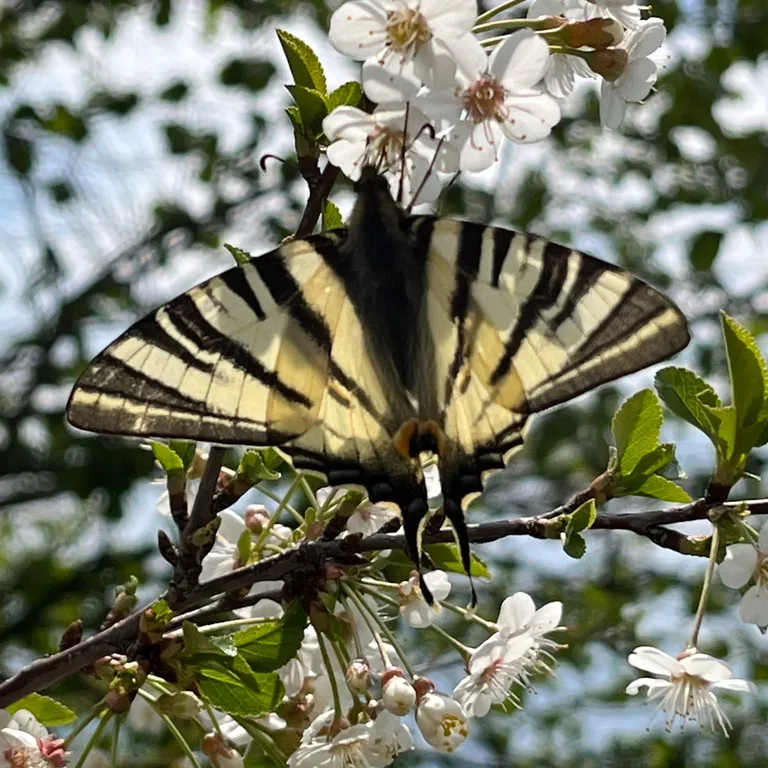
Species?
Iphiclides podalirius
